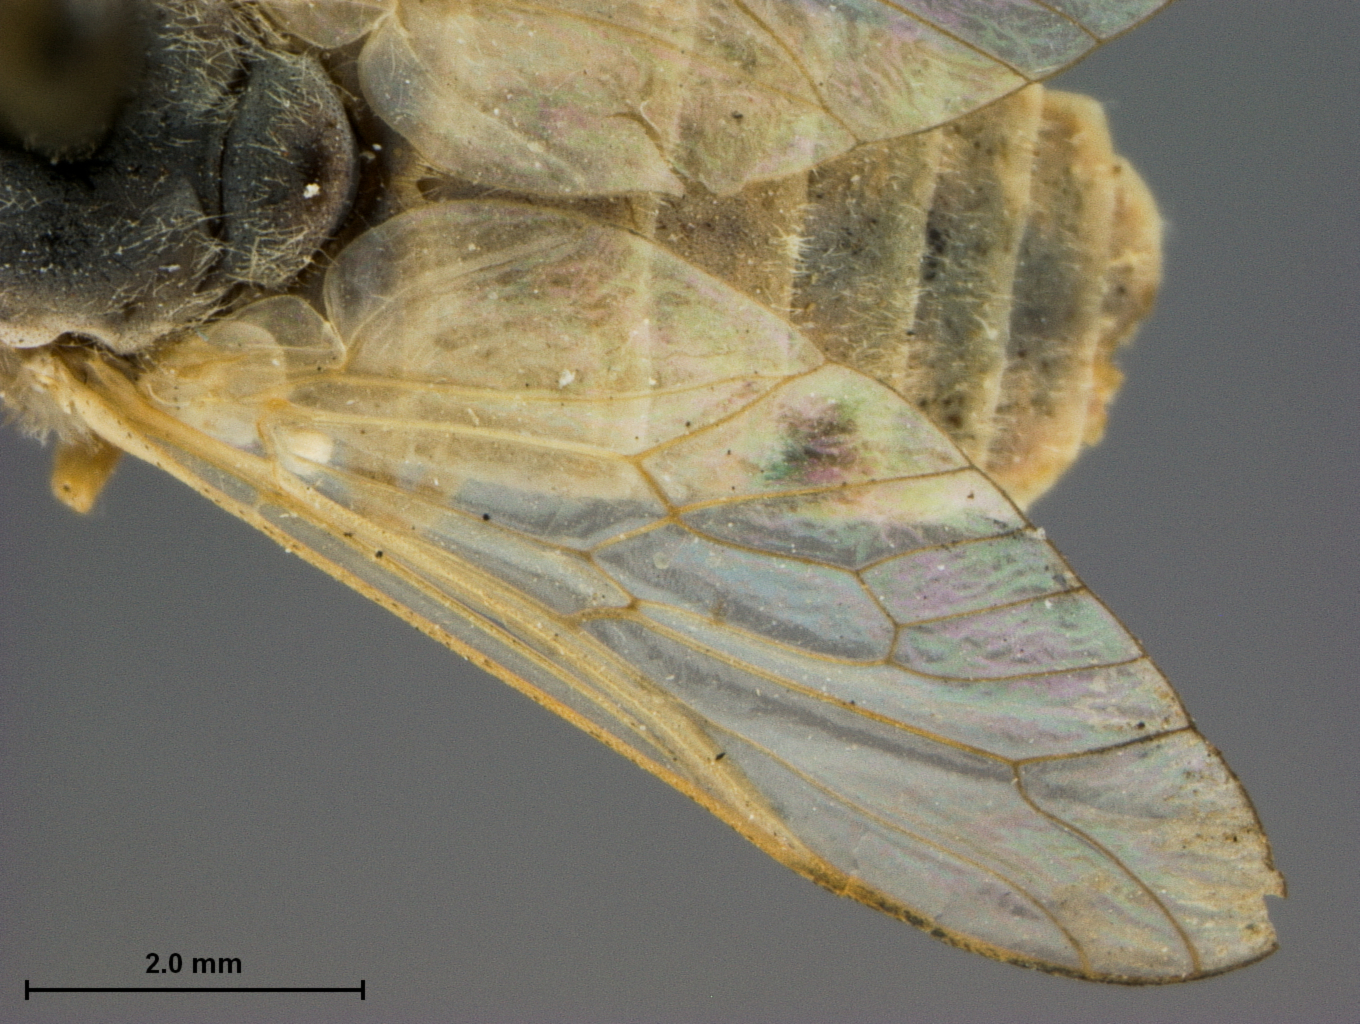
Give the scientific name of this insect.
Tabanus utahensis (also Atylotus incisuralis)
